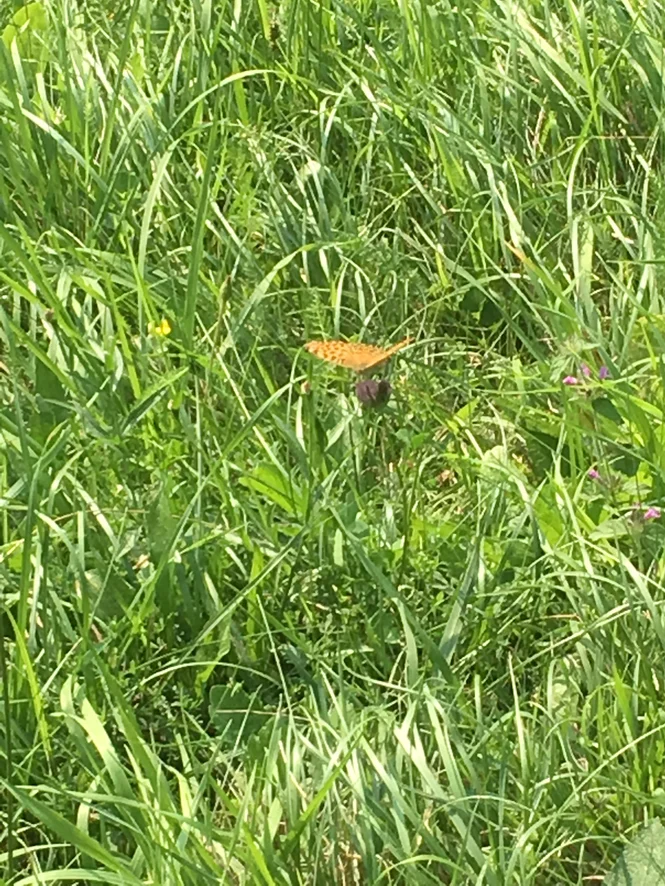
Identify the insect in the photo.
Argynnis paphia
